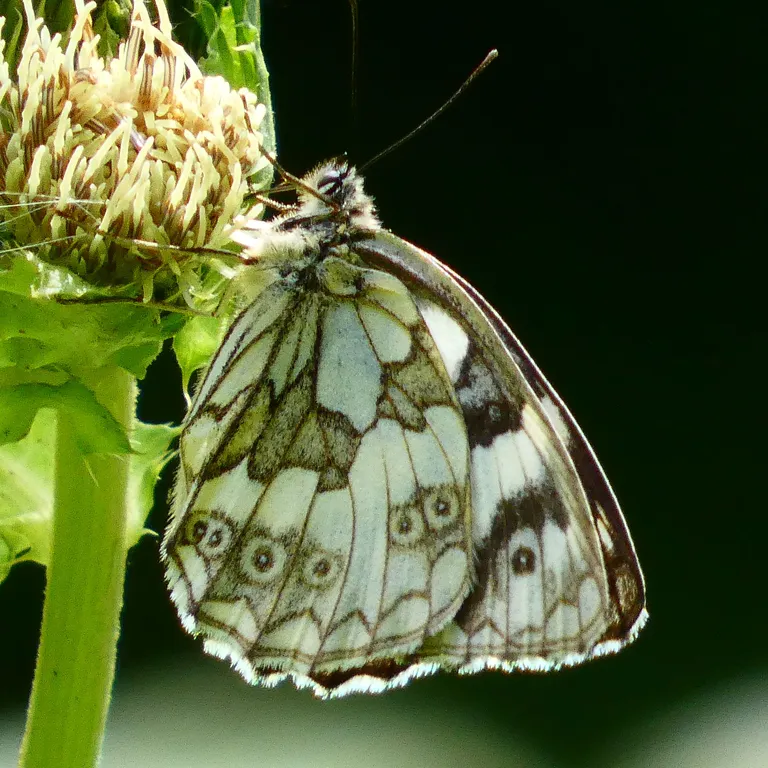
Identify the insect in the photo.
Melanargia galathea
